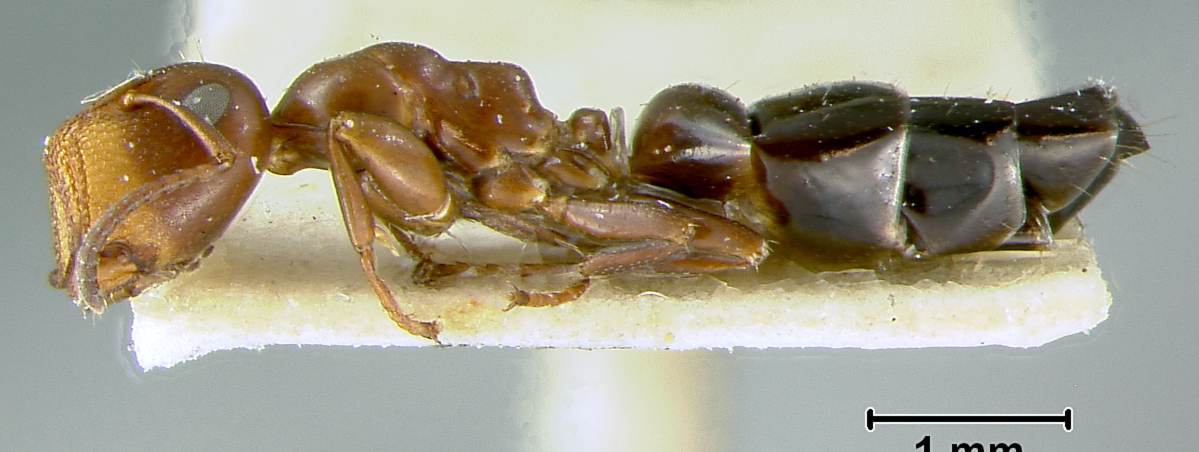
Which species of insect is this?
Camponotus culmicola
